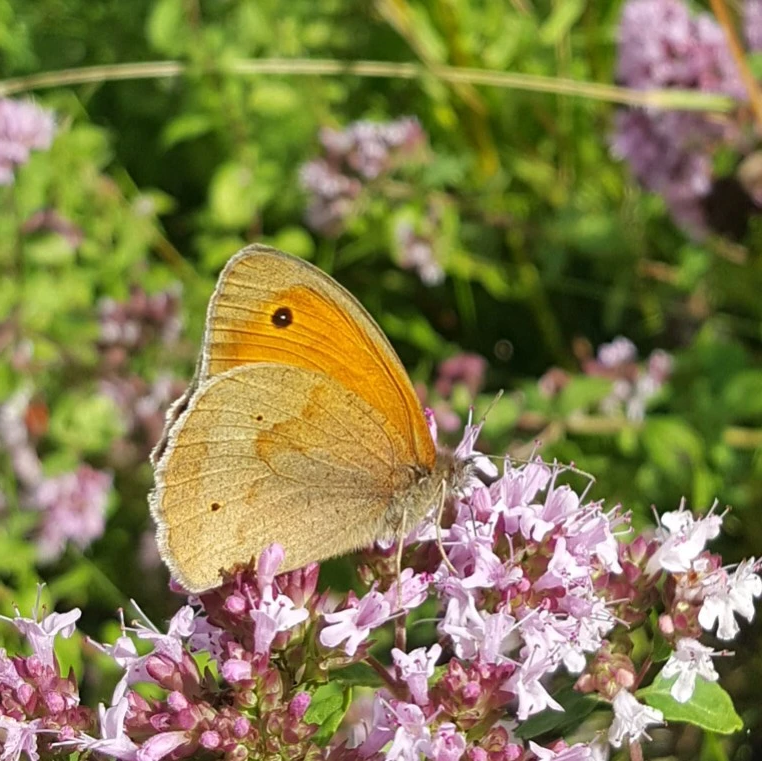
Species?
Maniola jurtina
